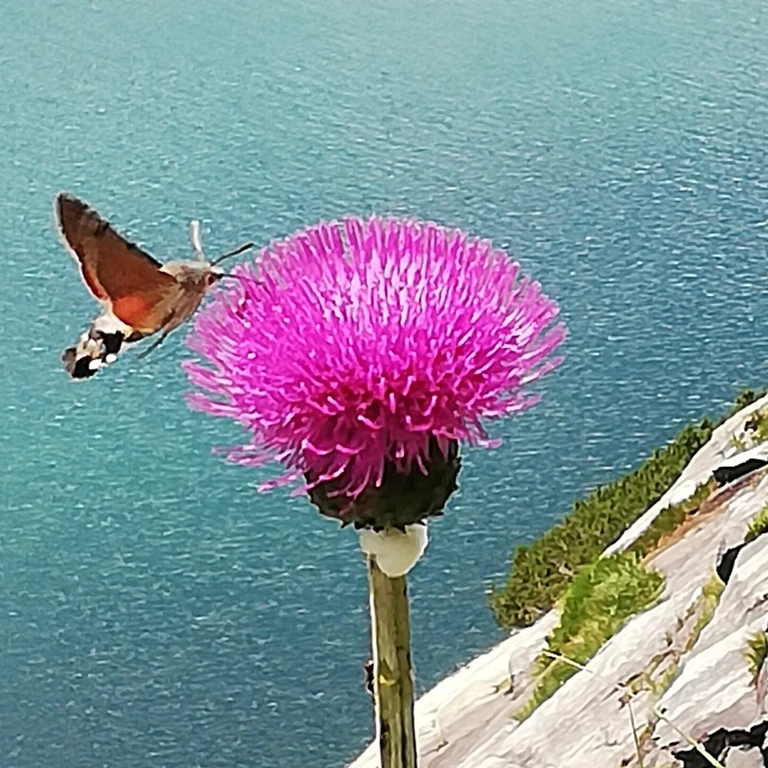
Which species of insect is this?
Macroglossum stellatarum
